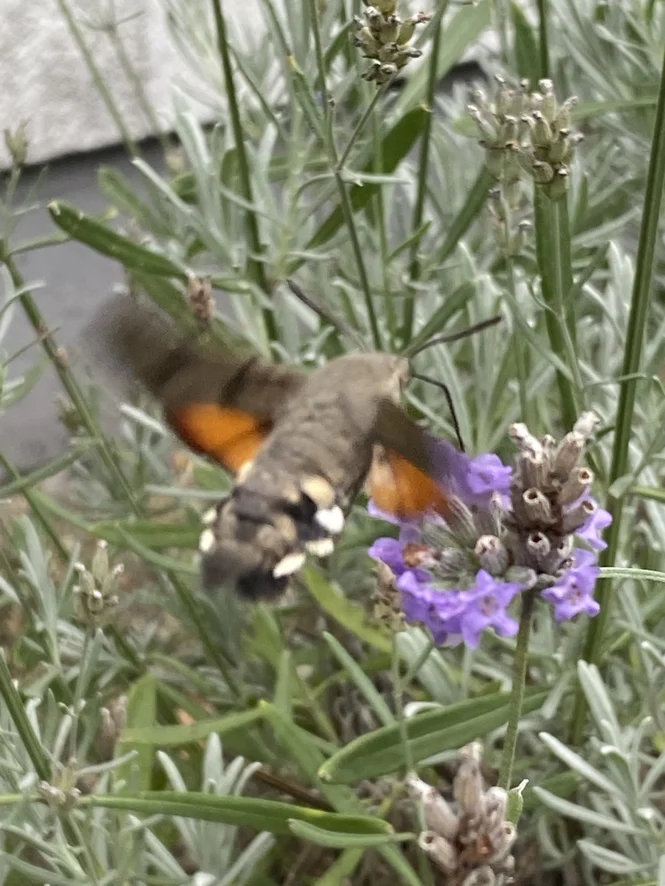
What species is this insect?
Macroglossum stellatarum
